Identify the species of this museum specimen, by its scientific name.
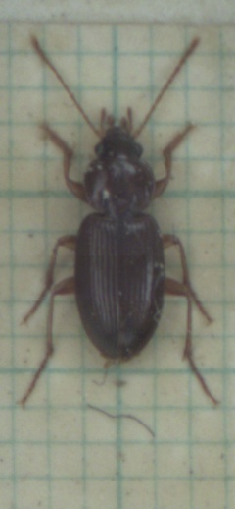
Synuchus vivalis
